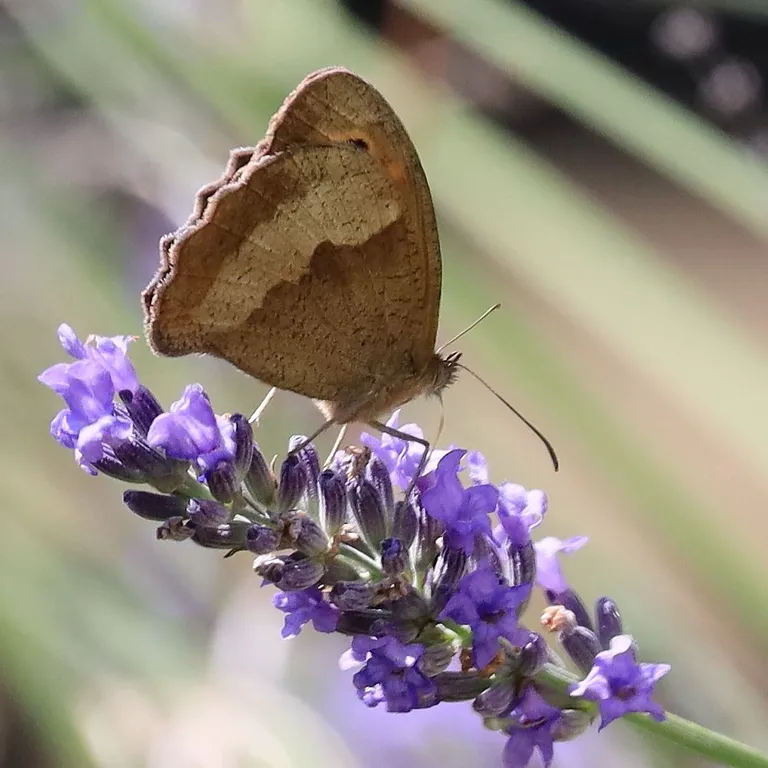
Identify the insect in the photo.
Maniola jurtina
